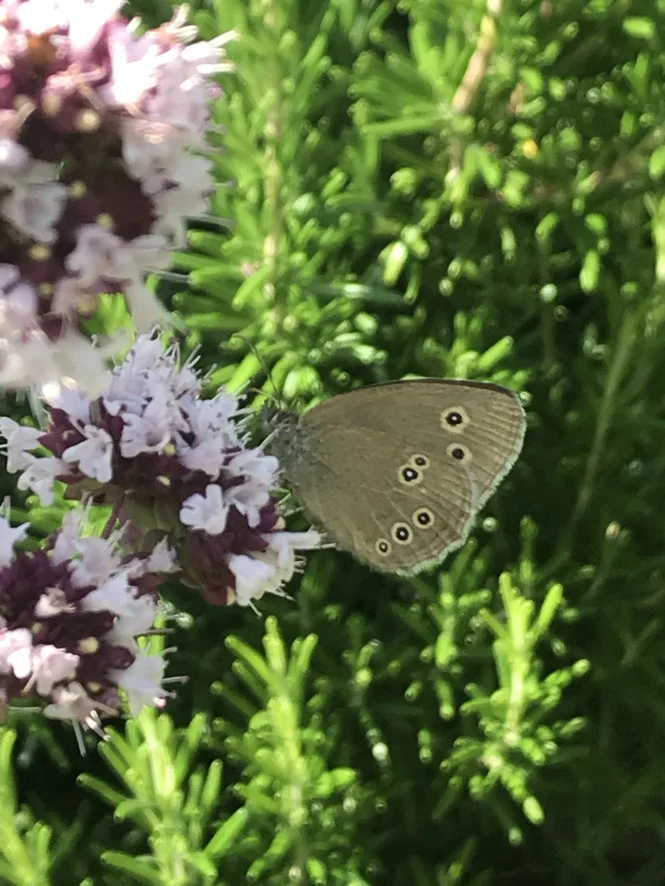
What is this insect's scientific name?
Aphantopus hyperantus
